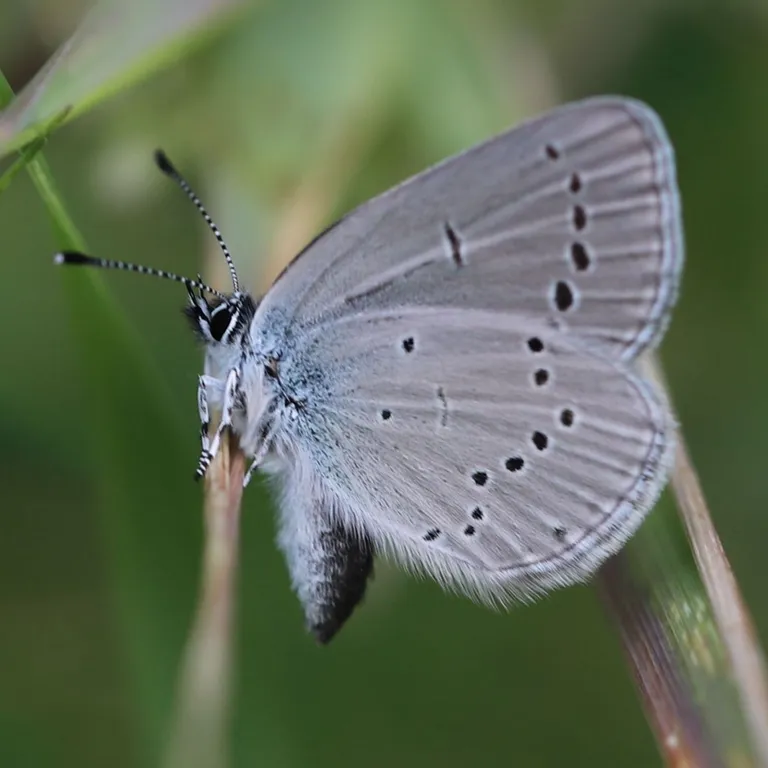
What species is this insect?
Cupido minimus
